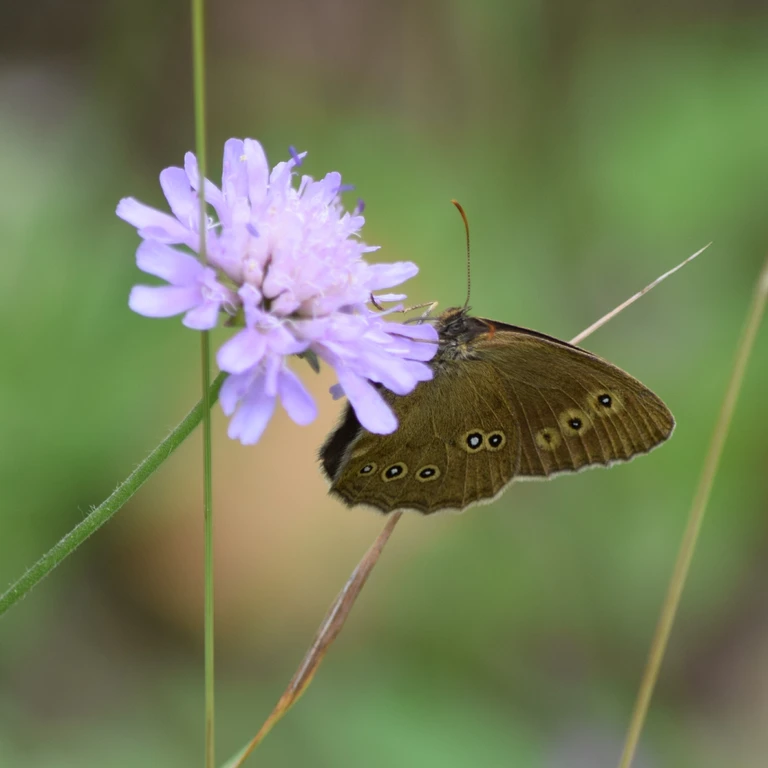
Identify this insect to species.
Aphantopus hyperantus
